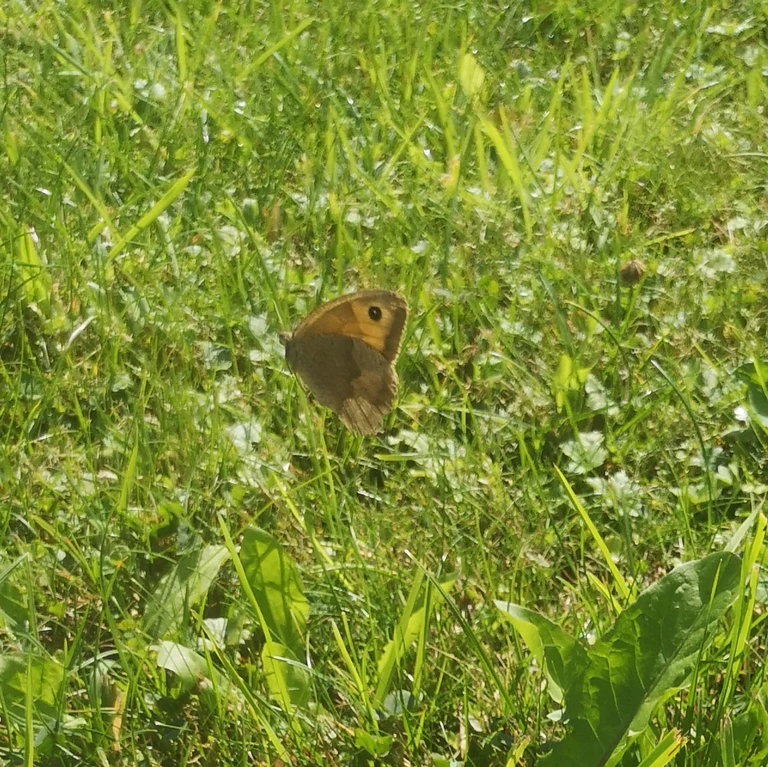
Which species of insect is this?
Maniola jurtina
